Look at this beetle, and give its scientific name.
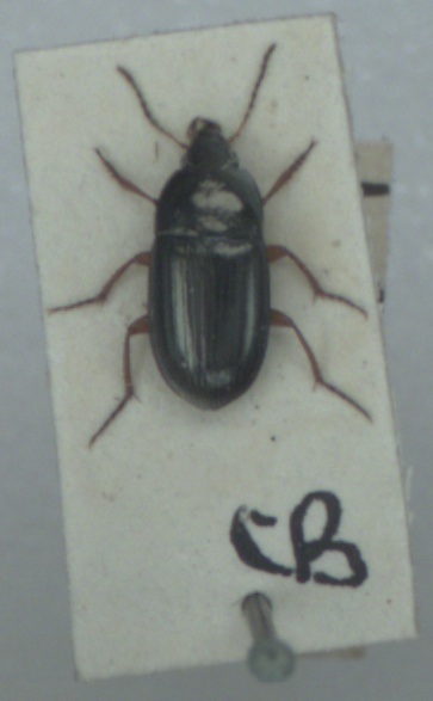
Amara familiaris
